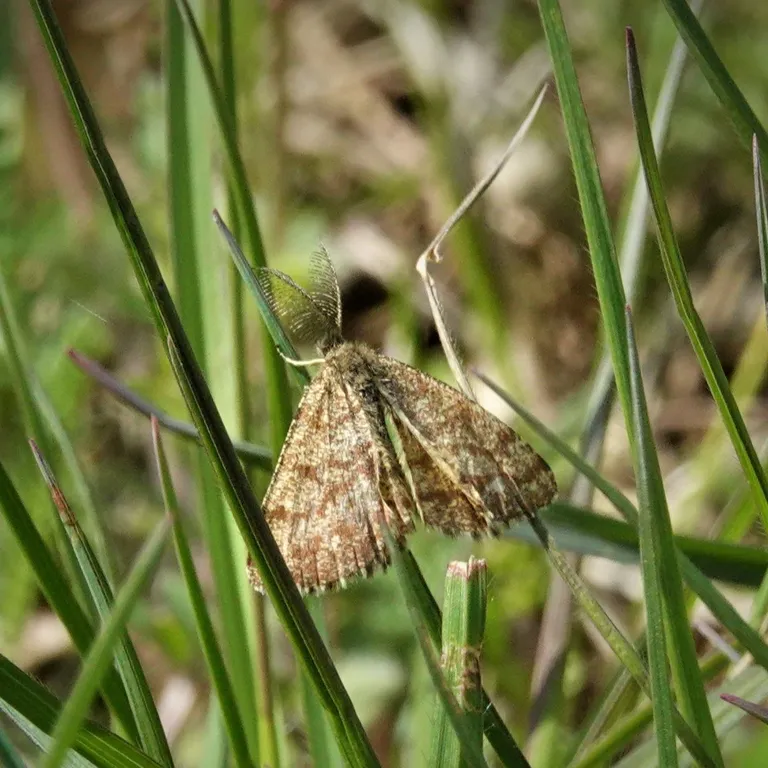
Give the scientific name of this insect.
Ematurga atomaria
